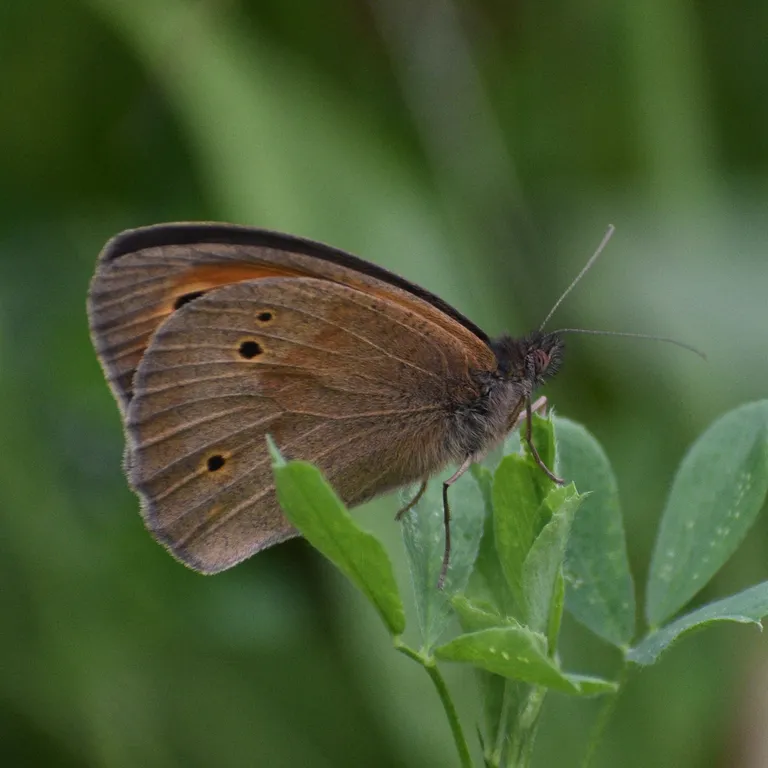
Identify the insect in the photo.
Maniola jurtina
